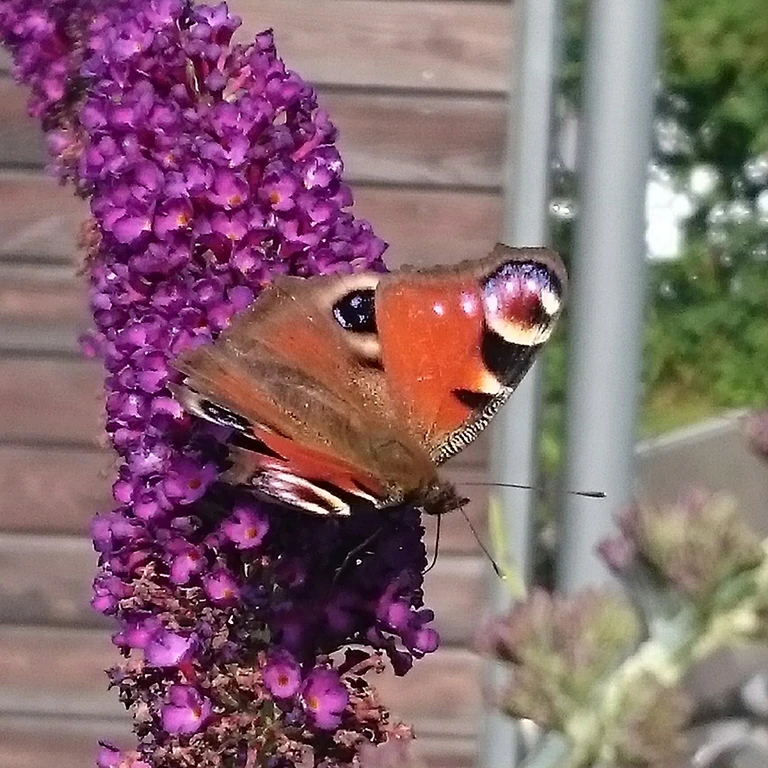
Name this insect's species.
Aglais io
